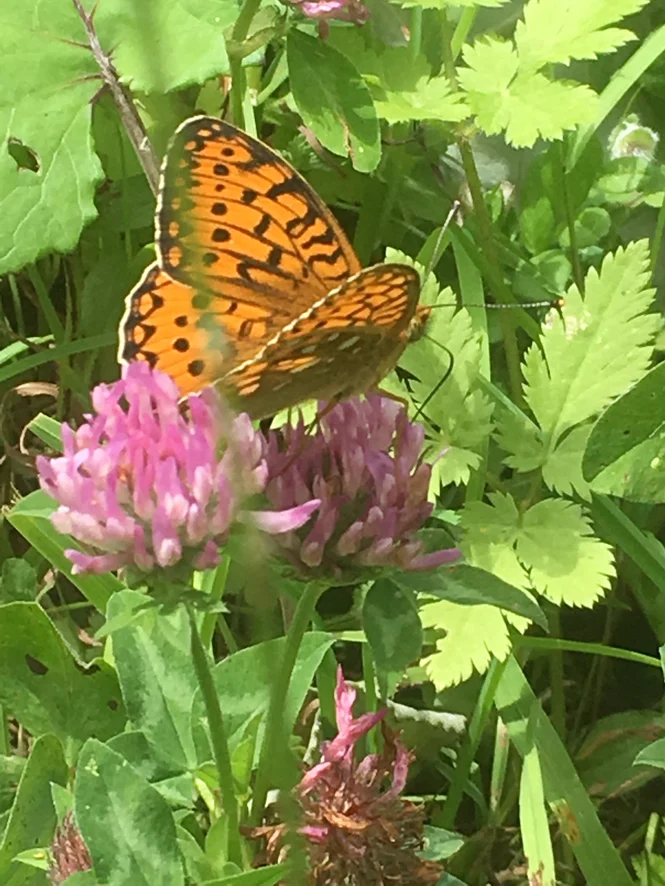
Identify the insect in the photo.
Speyeria aglaja
